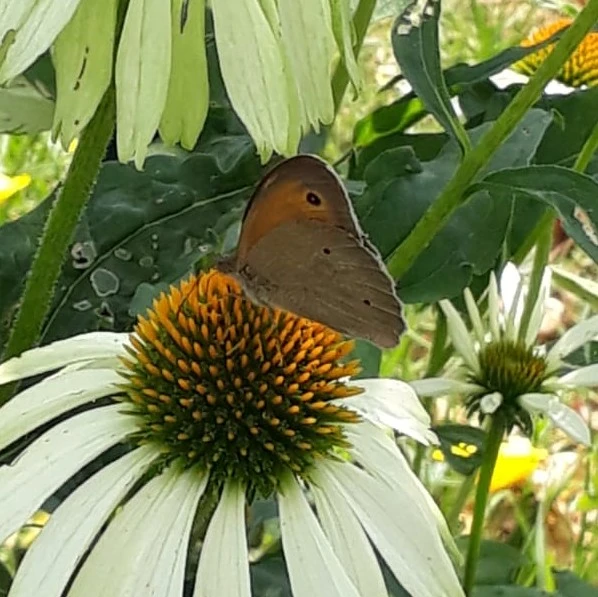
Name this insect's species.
Maniola jurtina
